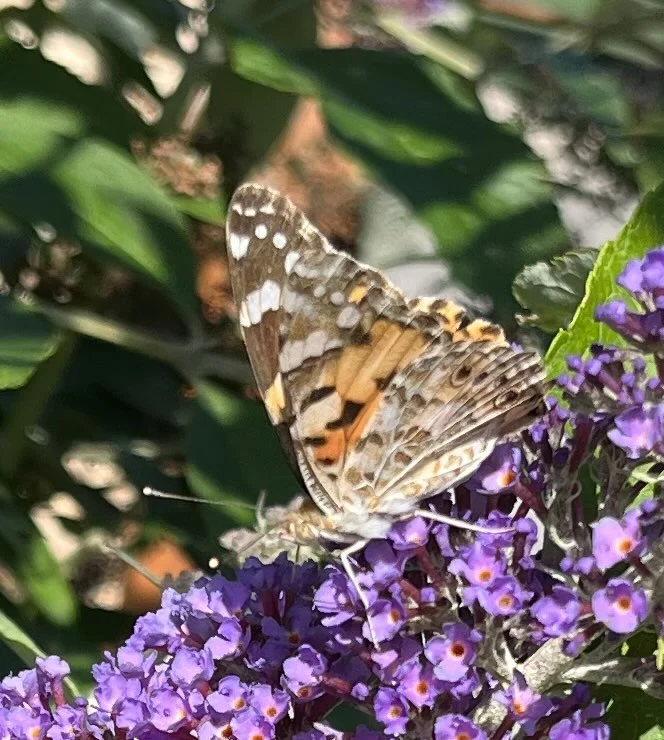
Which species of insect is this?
Vanessa cardui
